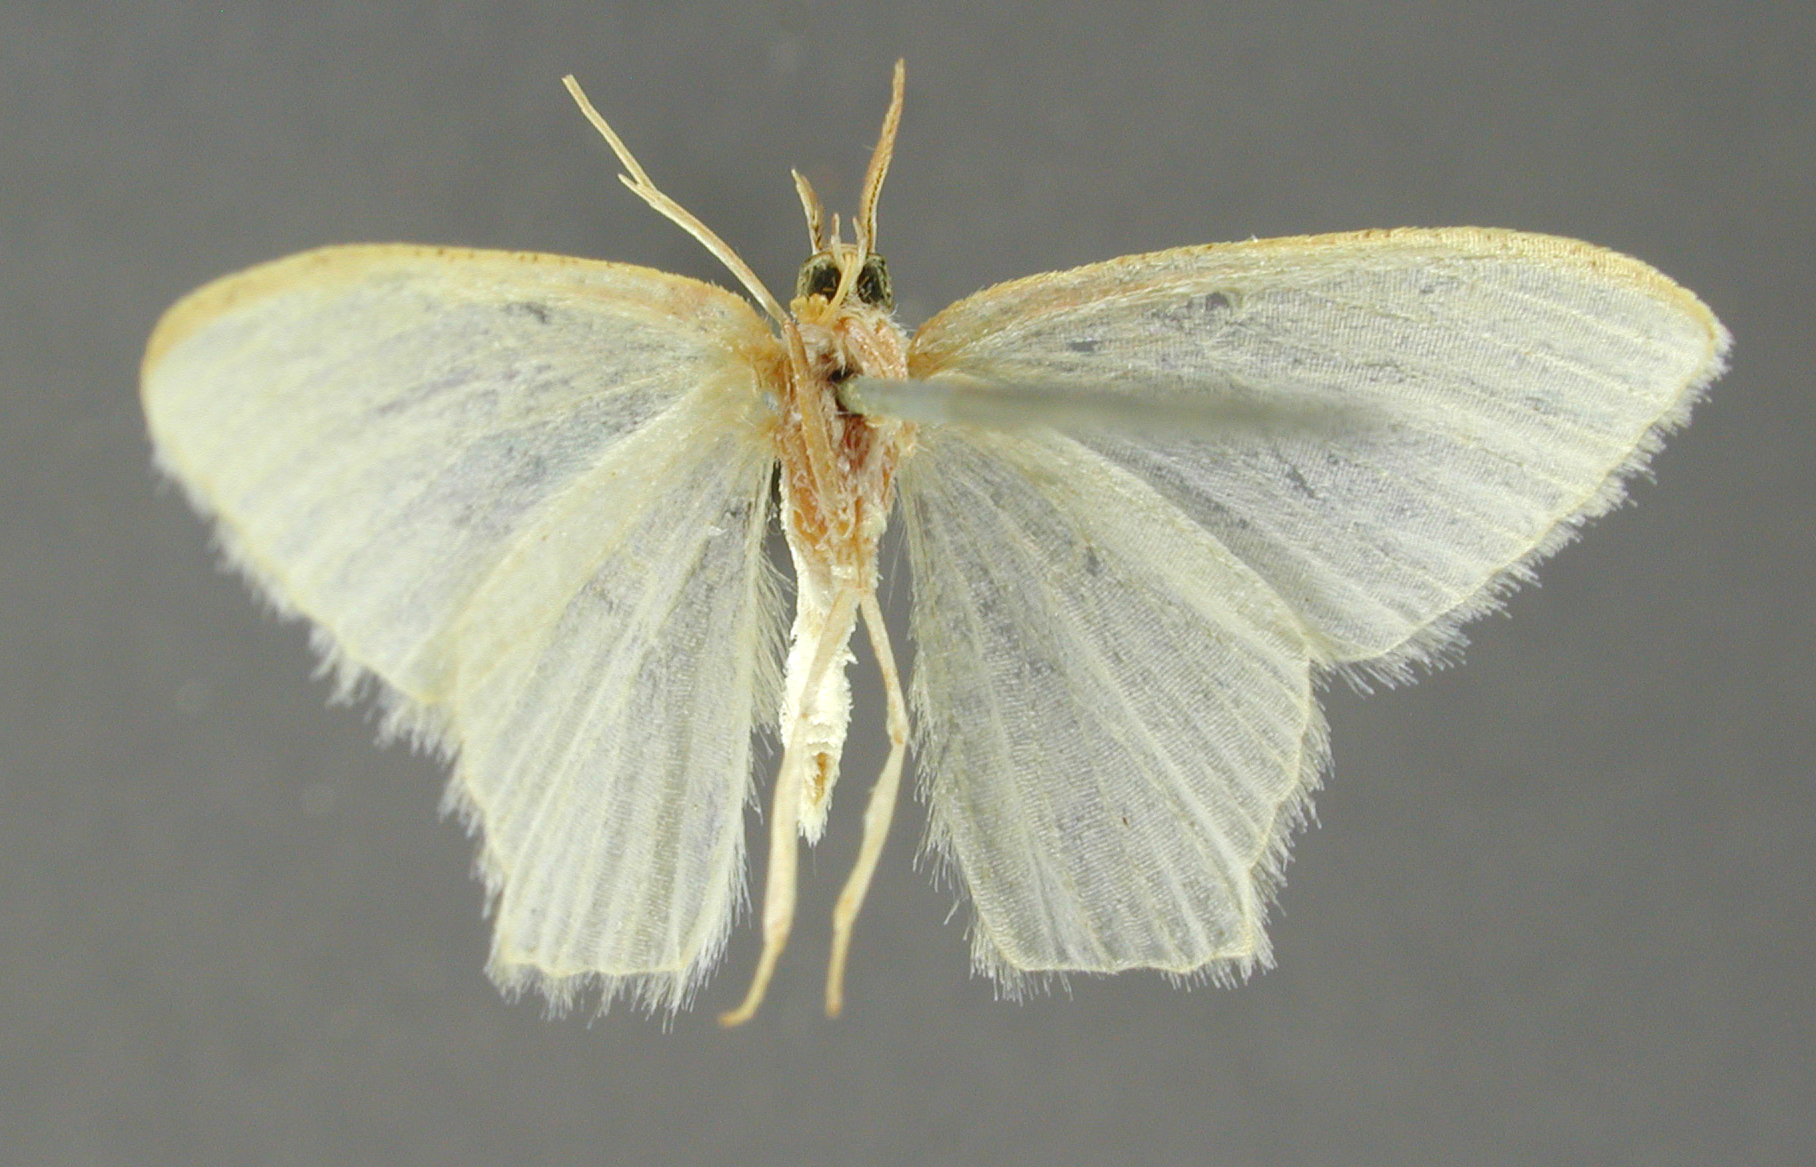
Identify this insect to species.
Iodis lechera
